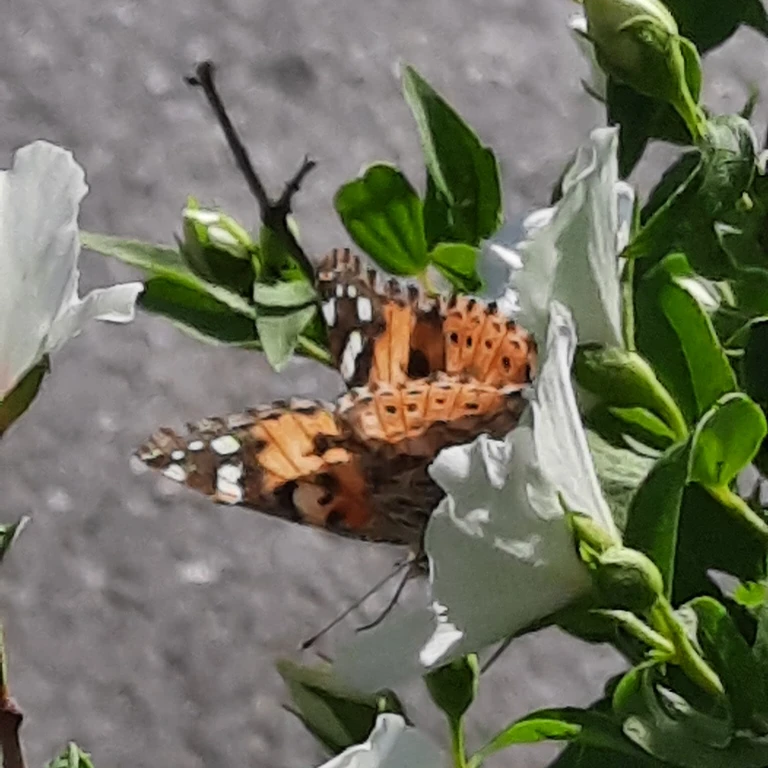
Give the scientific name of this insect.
Vanessa cardui
